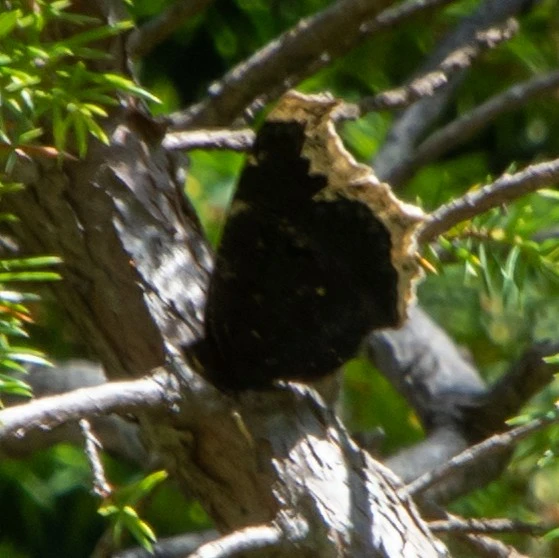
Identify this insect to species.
Nymphalis antiopa
